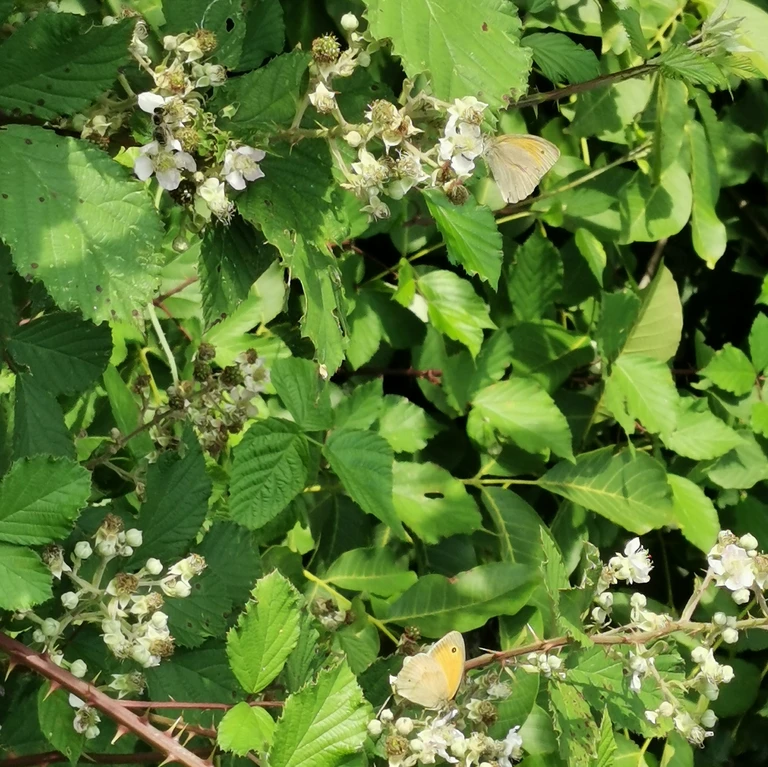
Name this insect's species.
Maniola jurtina
